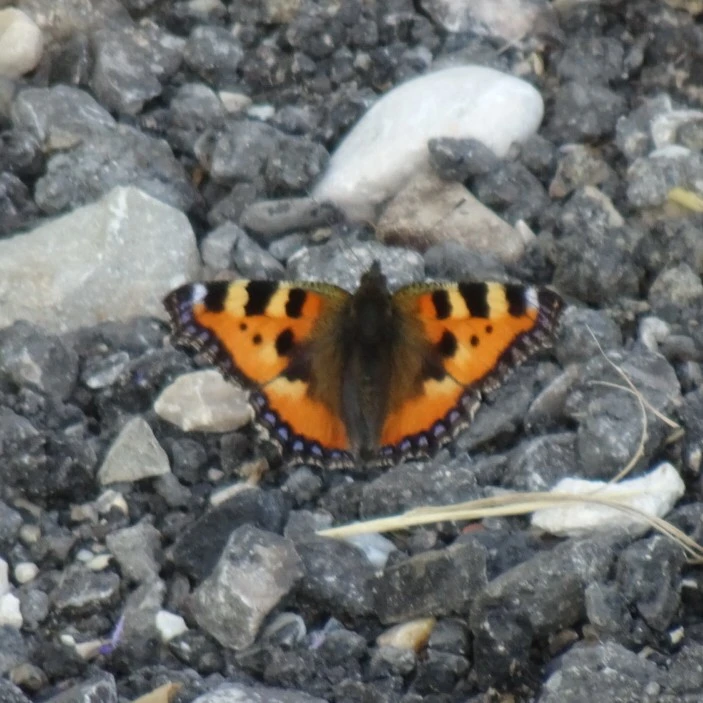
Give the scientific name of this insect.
Aglais urticae
